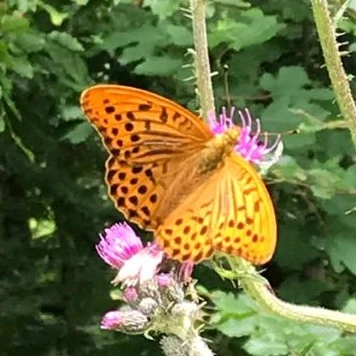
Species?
Argynnis paphia
